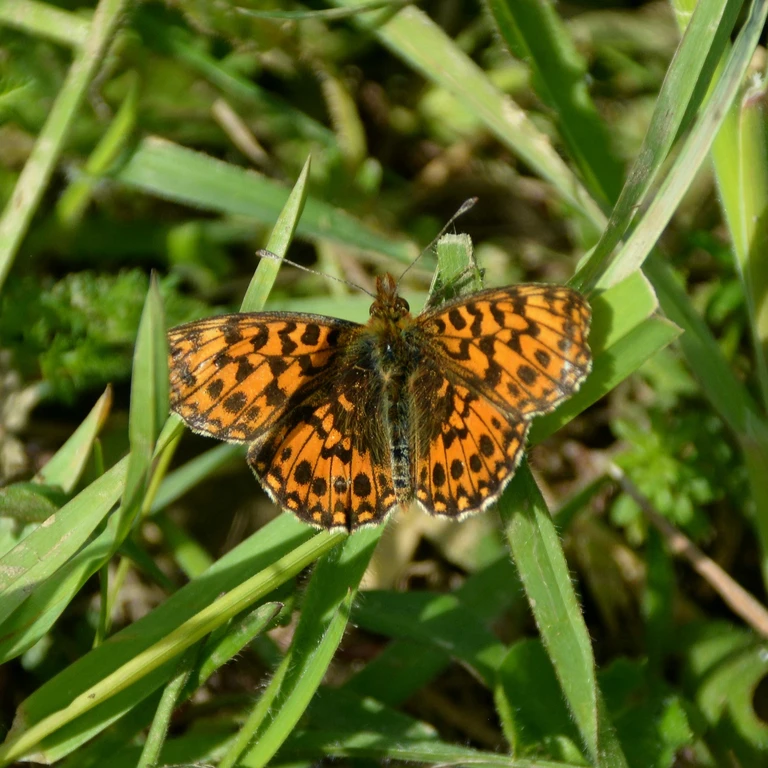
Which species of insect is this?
Boloria dia
